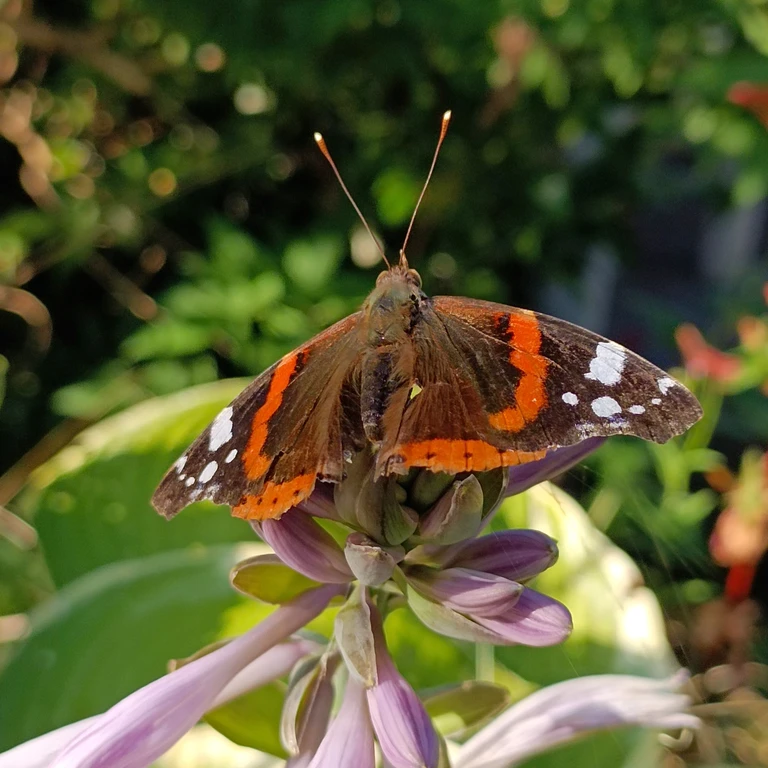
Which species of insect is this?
Vanessa atalanta
